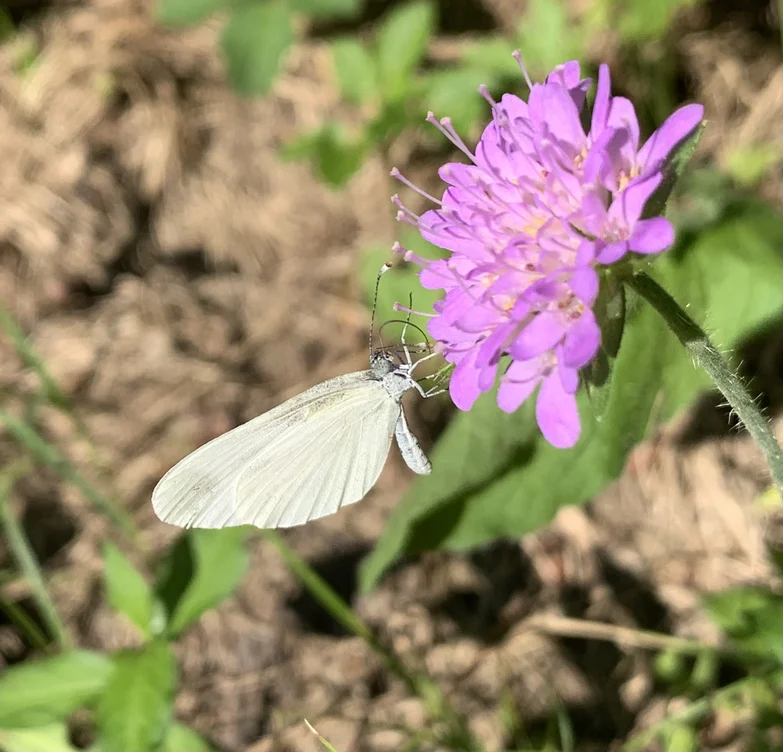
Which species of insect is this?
Leptidea sinapis/juvernica
